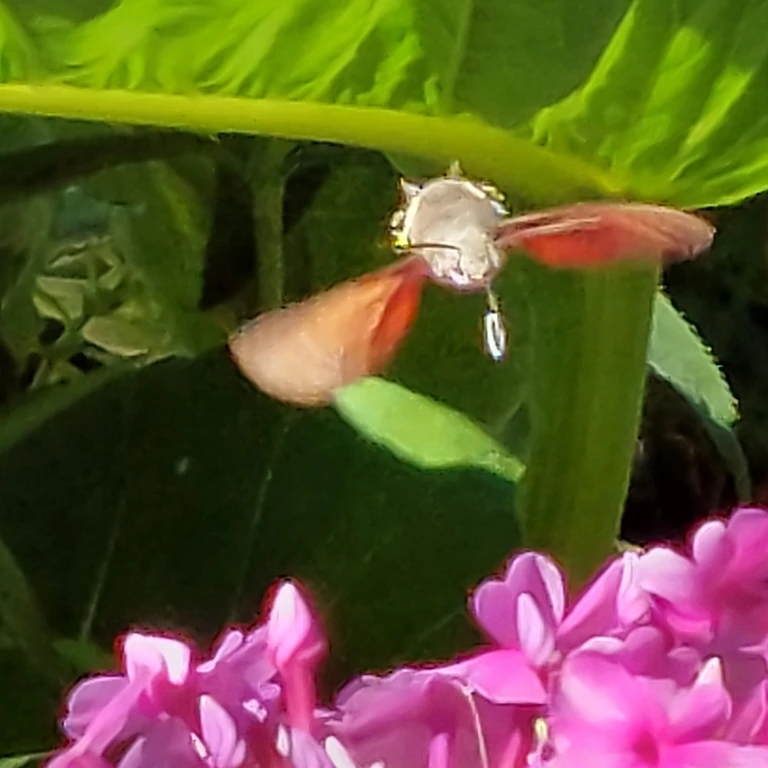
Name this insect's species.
Macroglossum stellatarum
